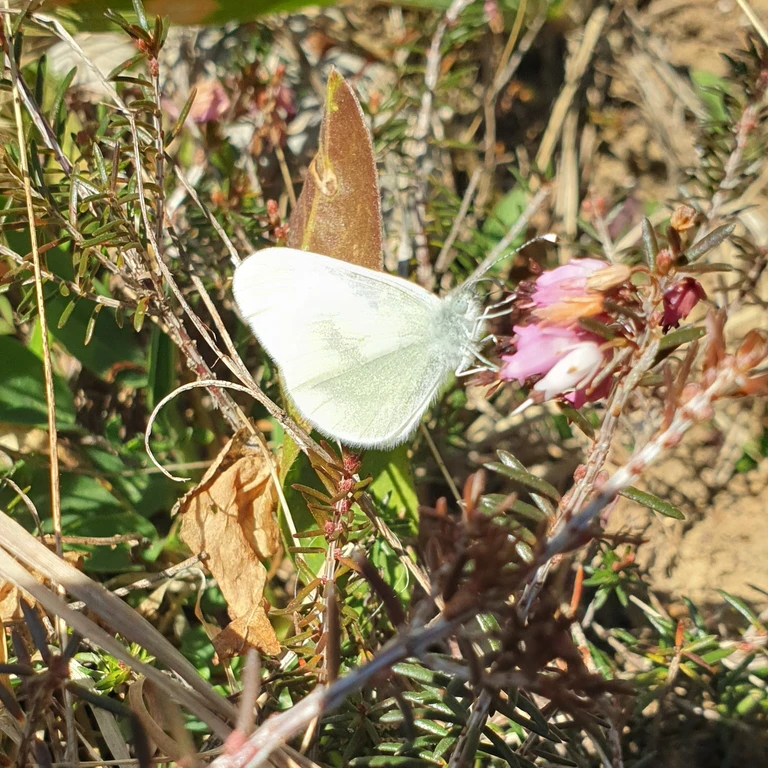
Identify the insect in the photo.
Leptidea sinapis/juvernica
